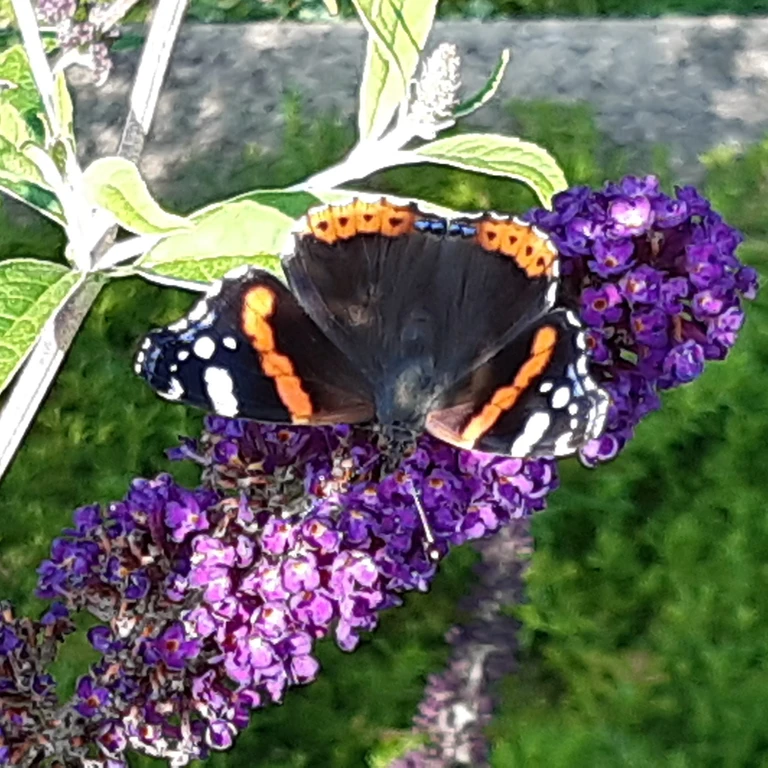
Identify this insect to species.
Vanessa atalanta
